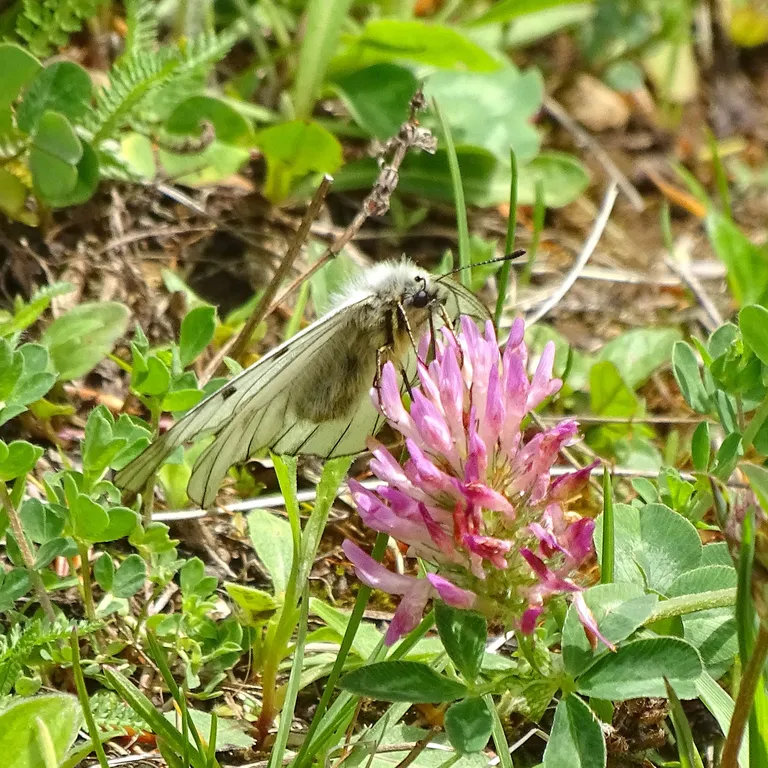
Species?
Parnassius mnemosyne
